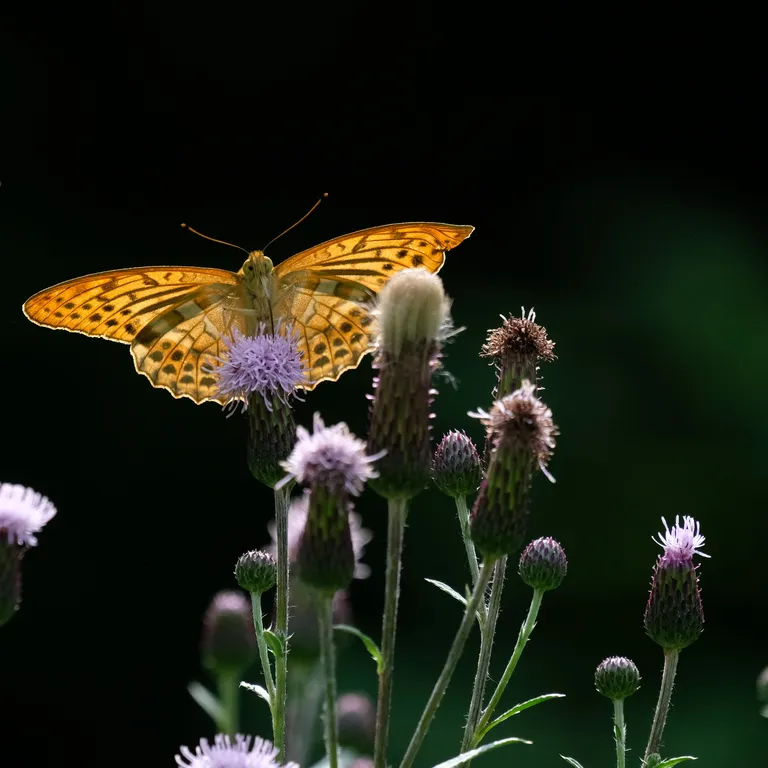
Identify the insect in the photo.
Argynnis paphia
